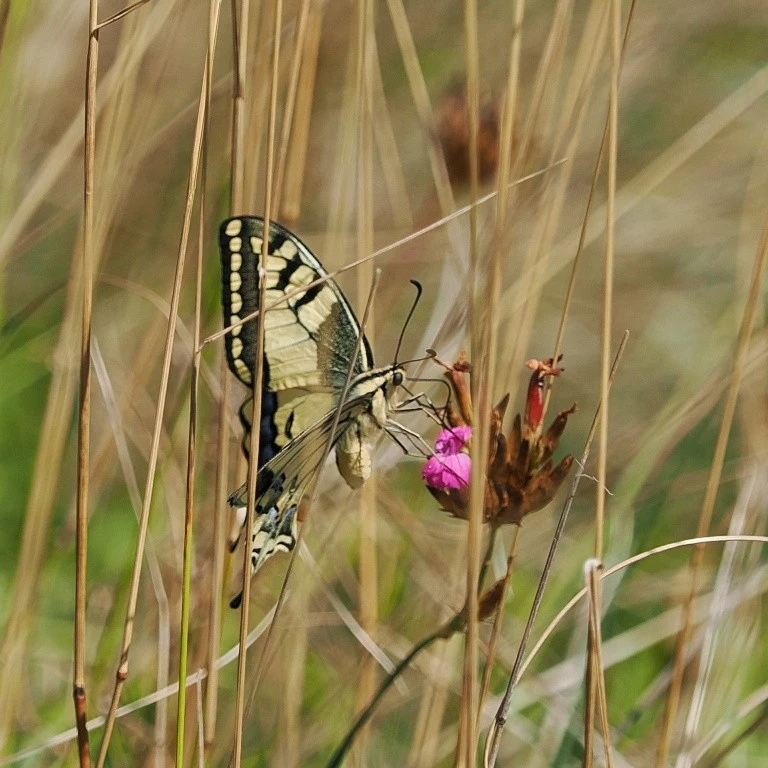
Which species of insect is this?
Papilio machaon
